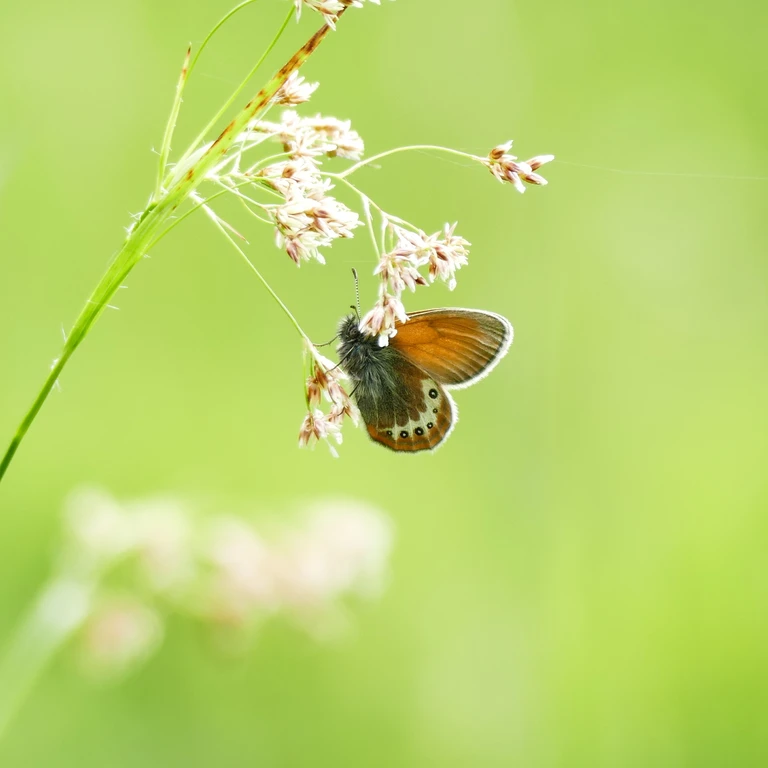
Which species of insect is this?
Coenonympha gardetta
